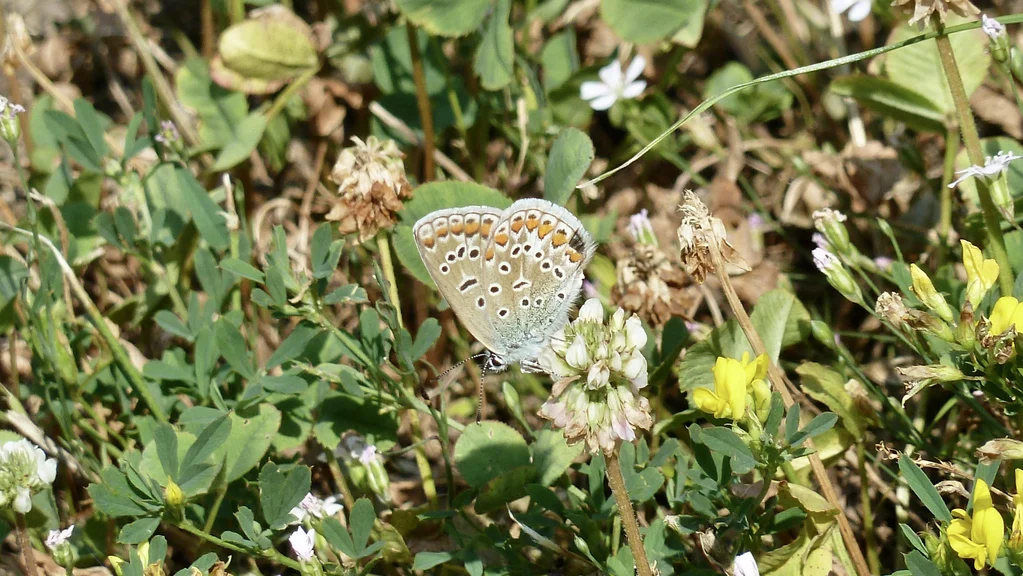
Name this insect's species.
Polyommatus icarus
